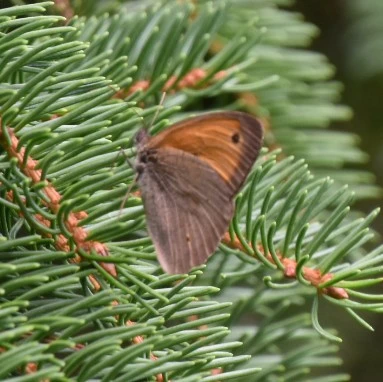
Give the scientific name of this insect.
Maniola jurtina
